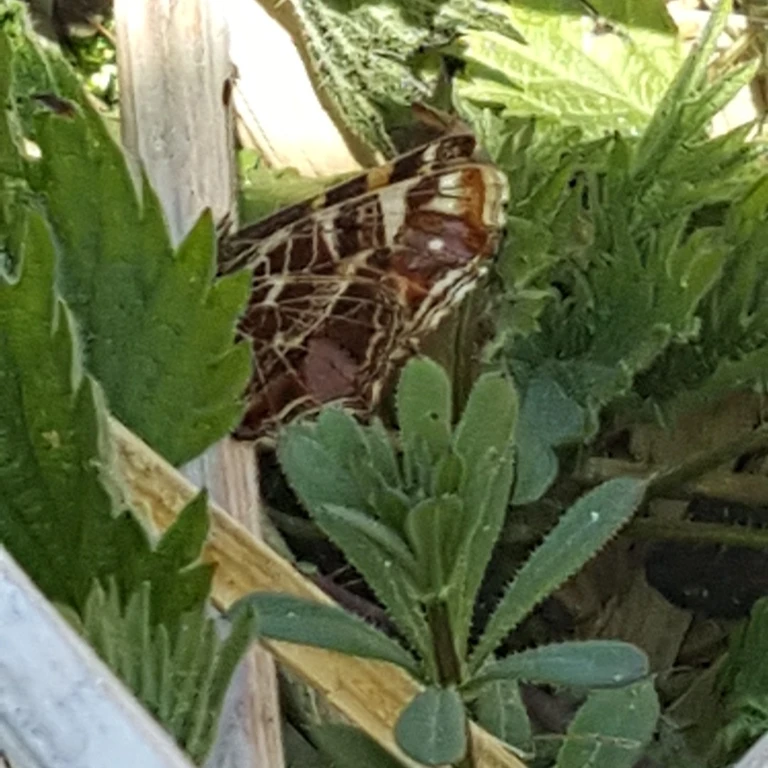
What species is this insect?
Araschnia levana
